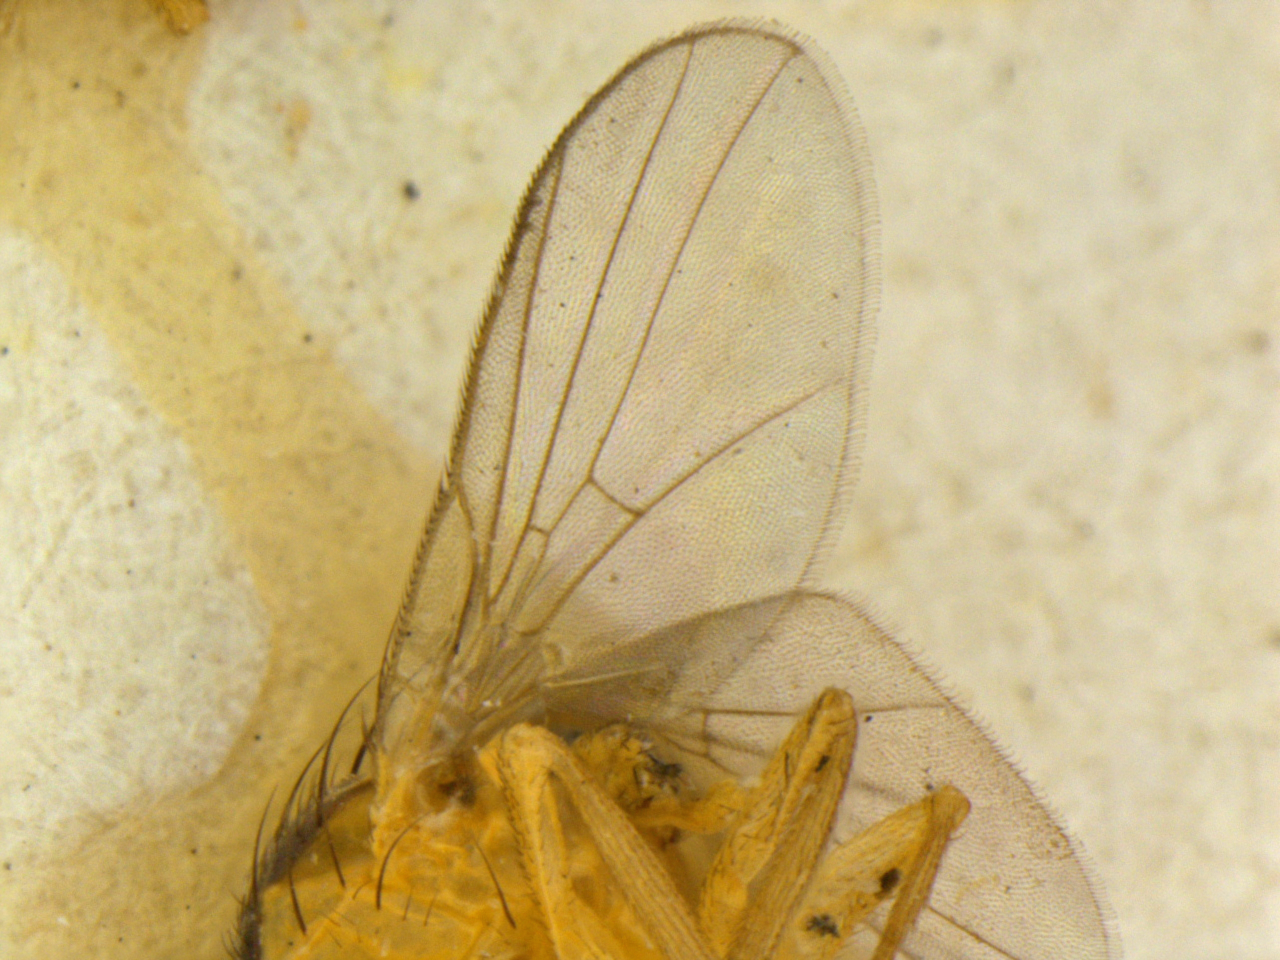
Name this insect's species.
Liriomyza blechi
